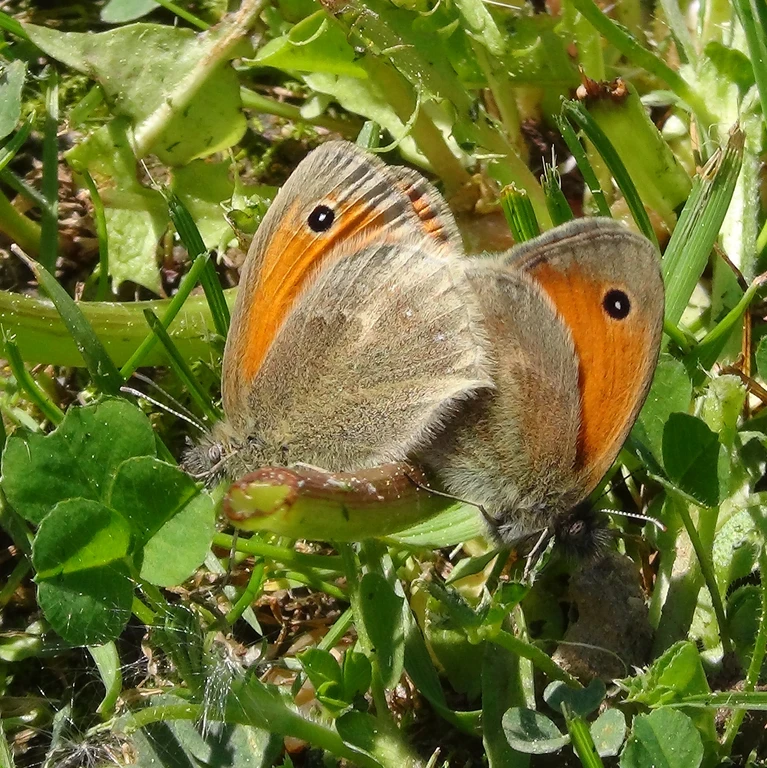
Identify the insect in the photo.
Coenonympha pamphilus
